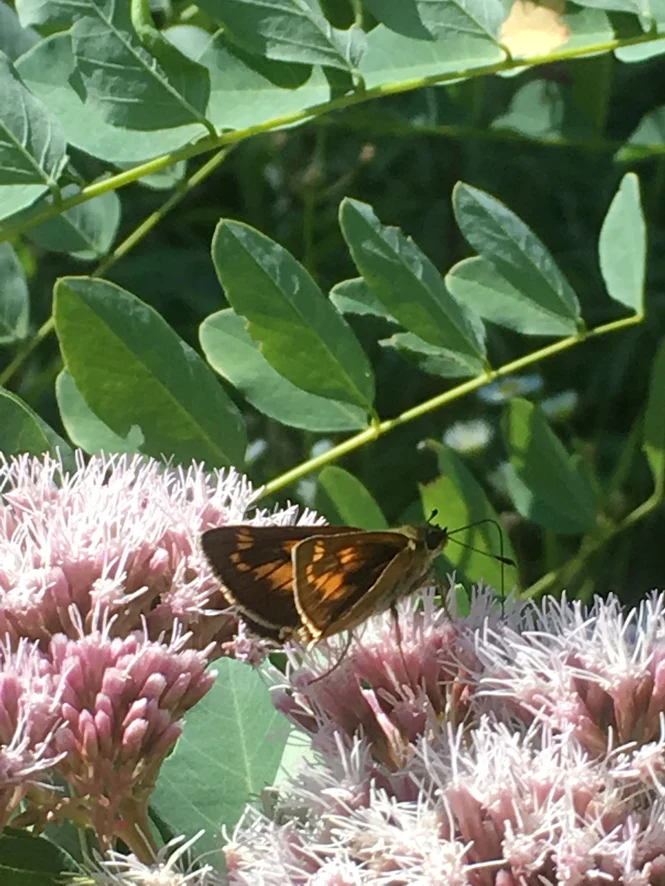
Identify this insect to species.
Ochlodes sylvanus (also Ochlodes venata)
